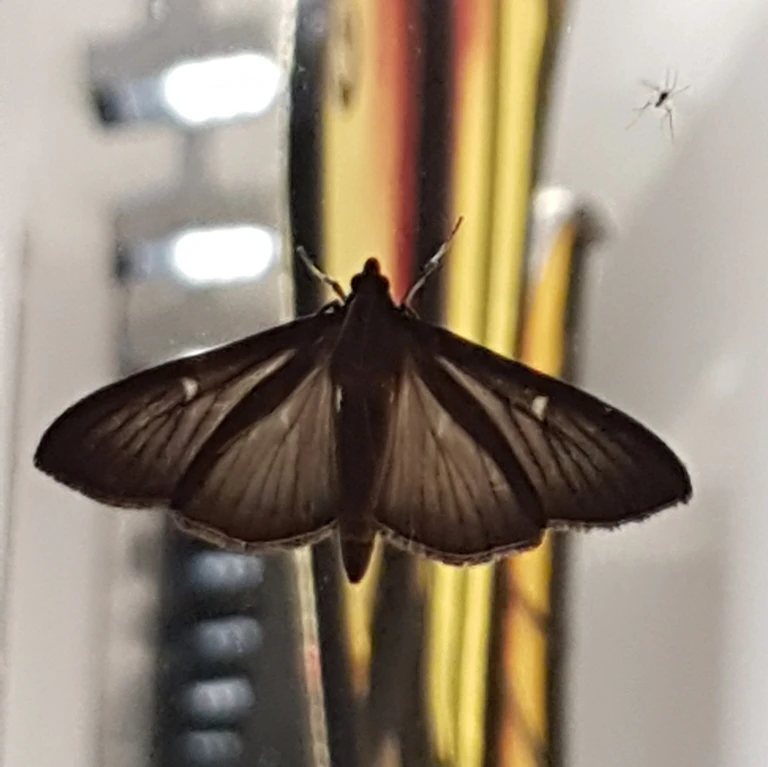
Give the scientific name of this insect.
Cydalima perspectalis
